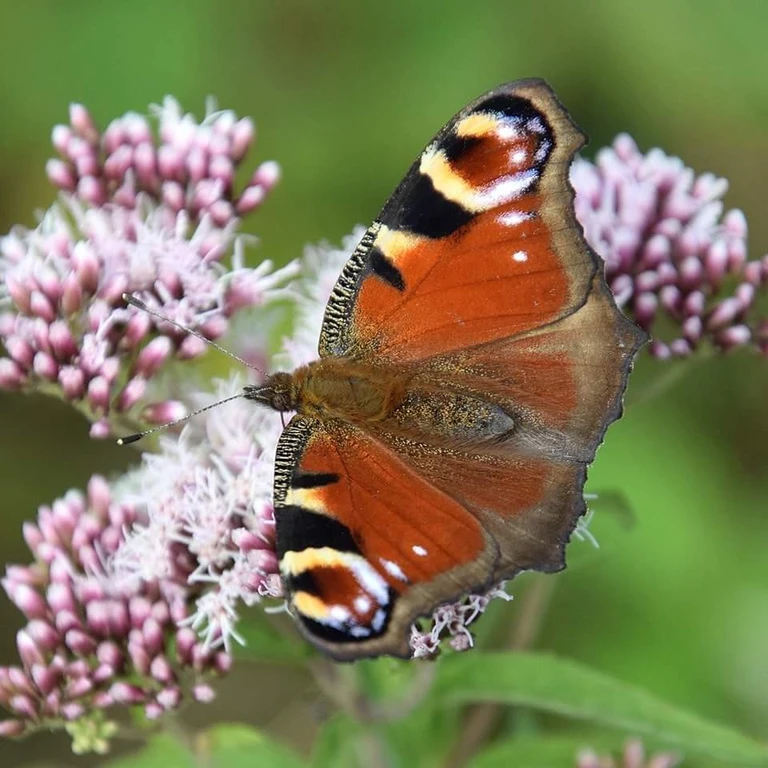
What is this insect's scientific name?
Aglais io
